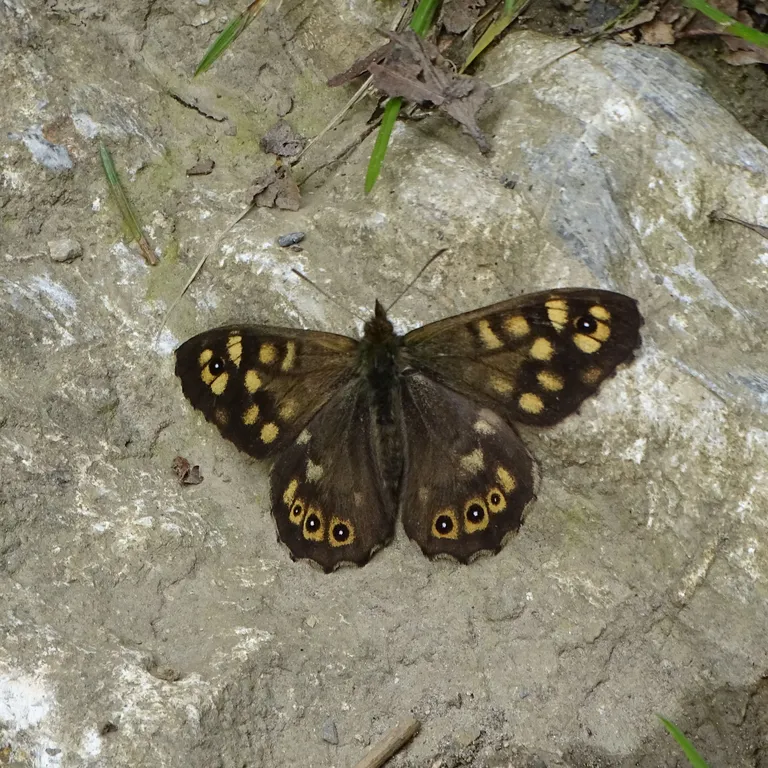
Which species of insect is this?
Pararge aegeria
